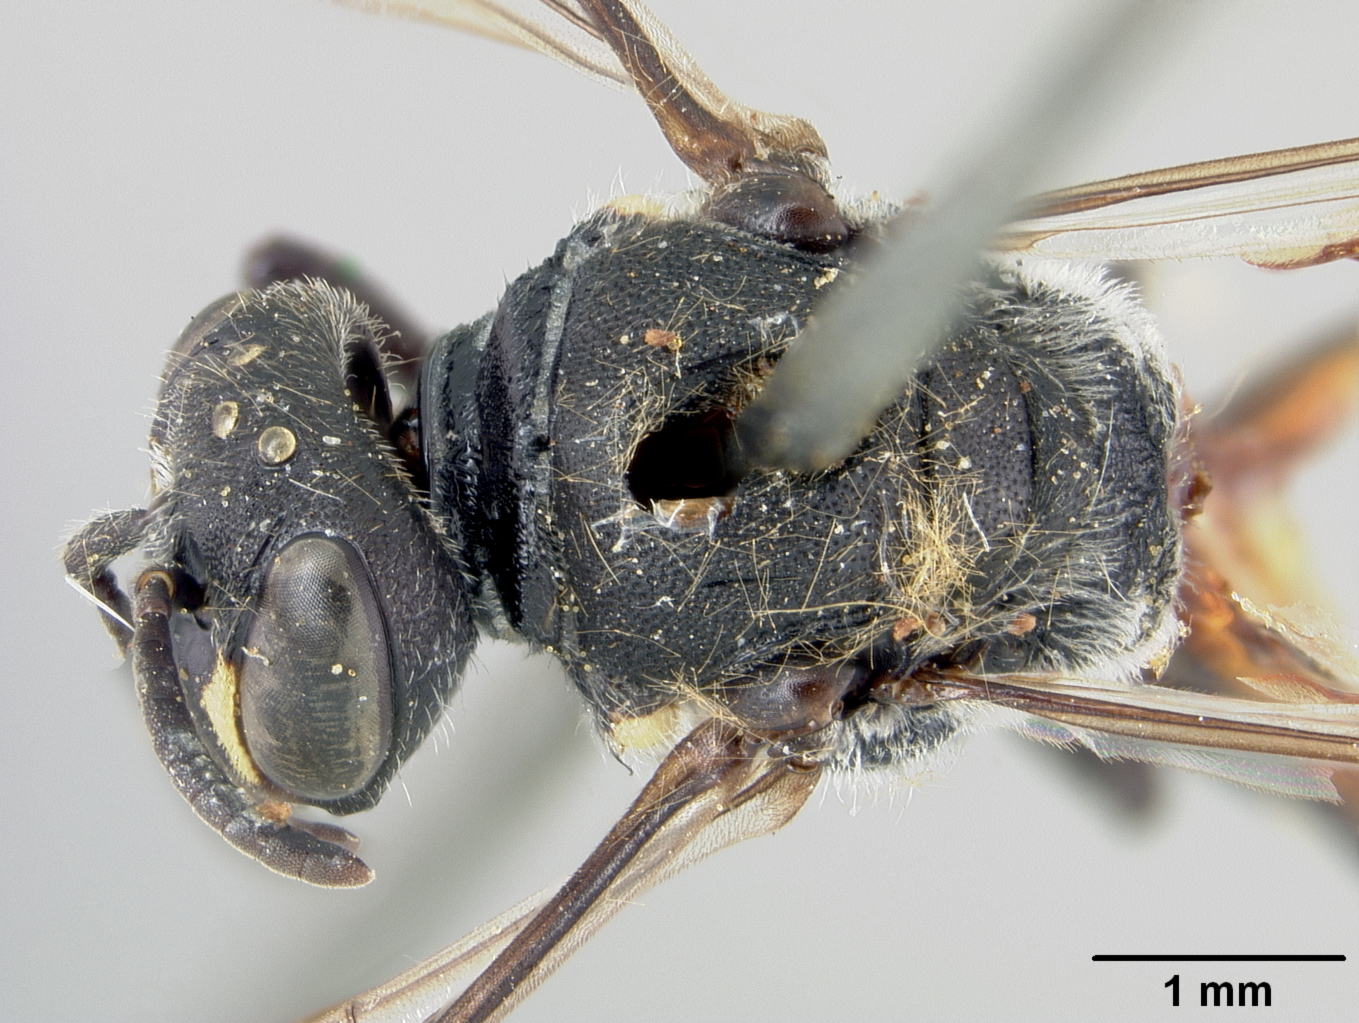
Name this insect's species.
Prosopis schwarzii
